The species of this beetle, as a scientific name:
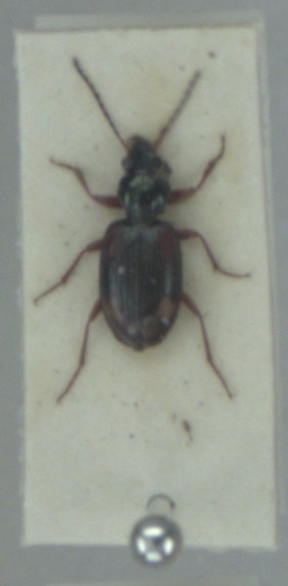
Bembidion tetracolum
